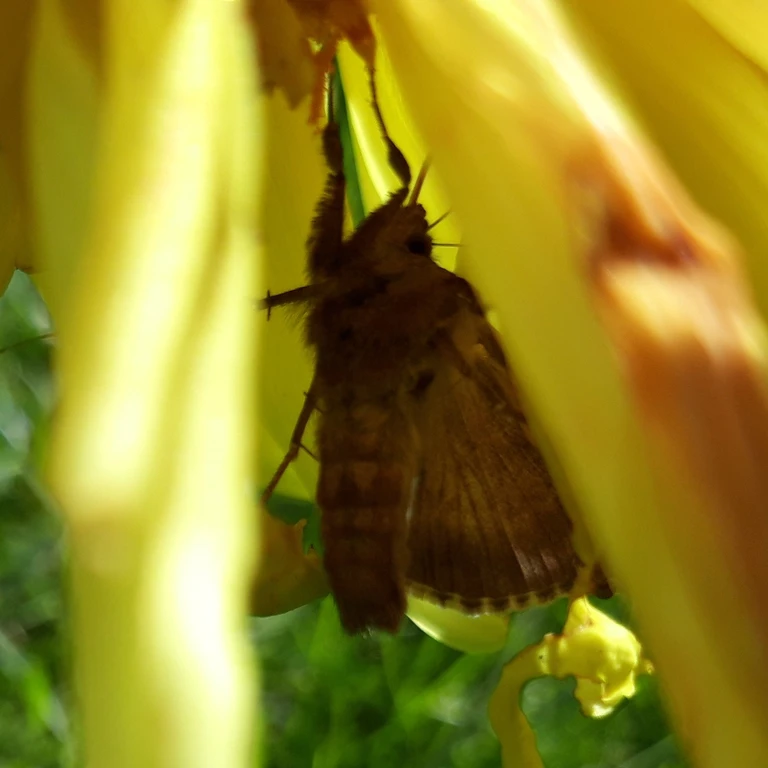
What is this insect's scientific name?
Autographa gamma
